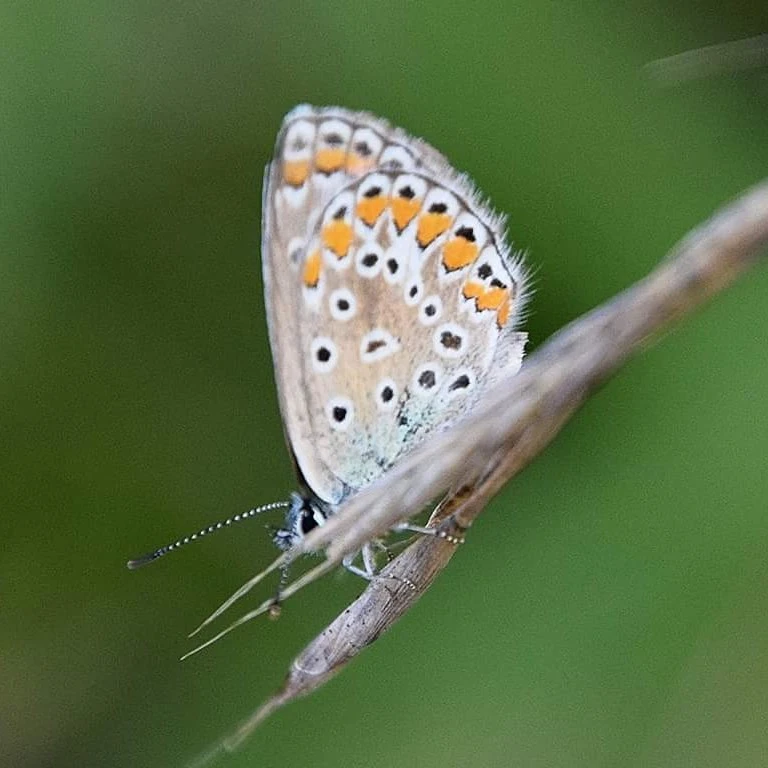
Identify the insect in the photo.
Polyommatus icarus
